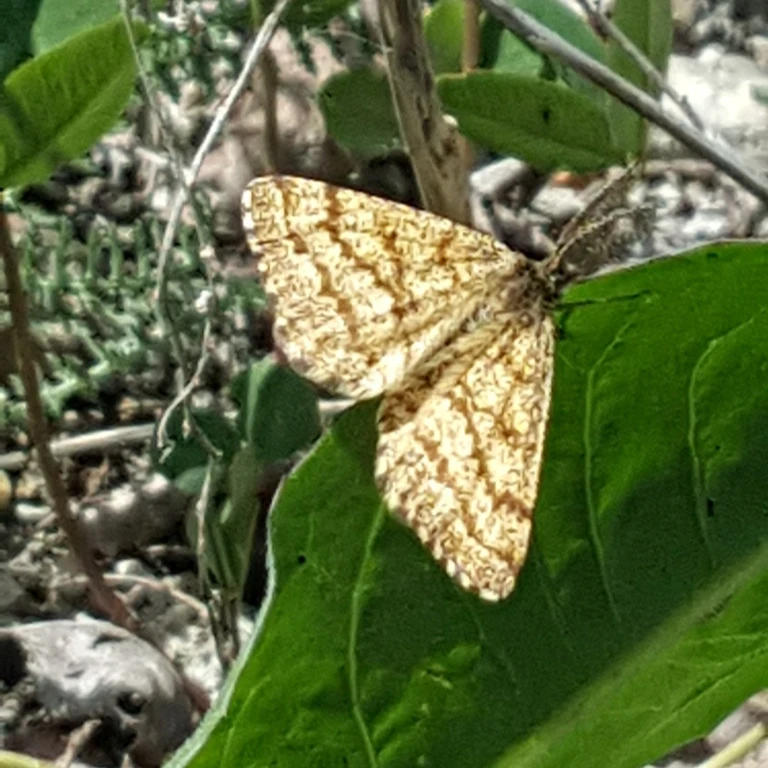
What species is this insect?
Ematurga atomaria
